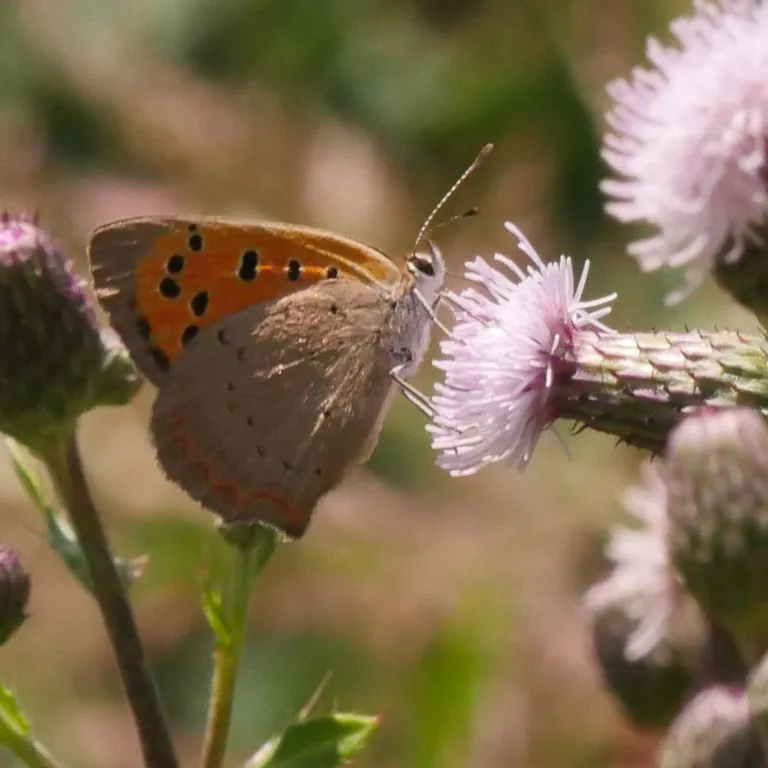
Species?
Lycaena phlaeas
